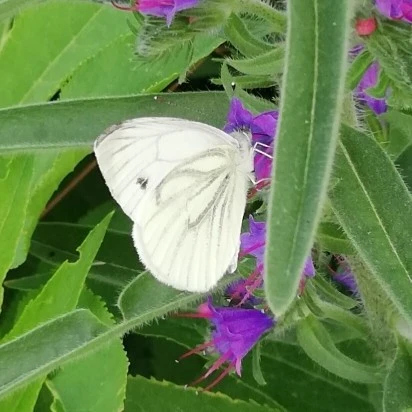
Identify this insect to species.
Pieris napi
